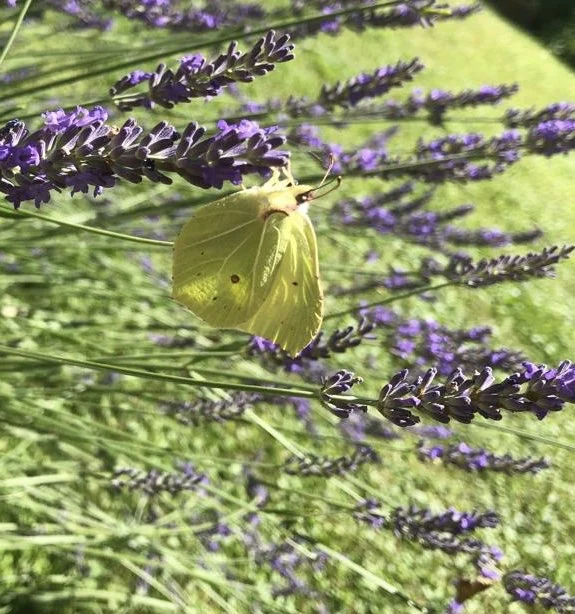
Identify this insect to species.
Gonepteryx rhamni
